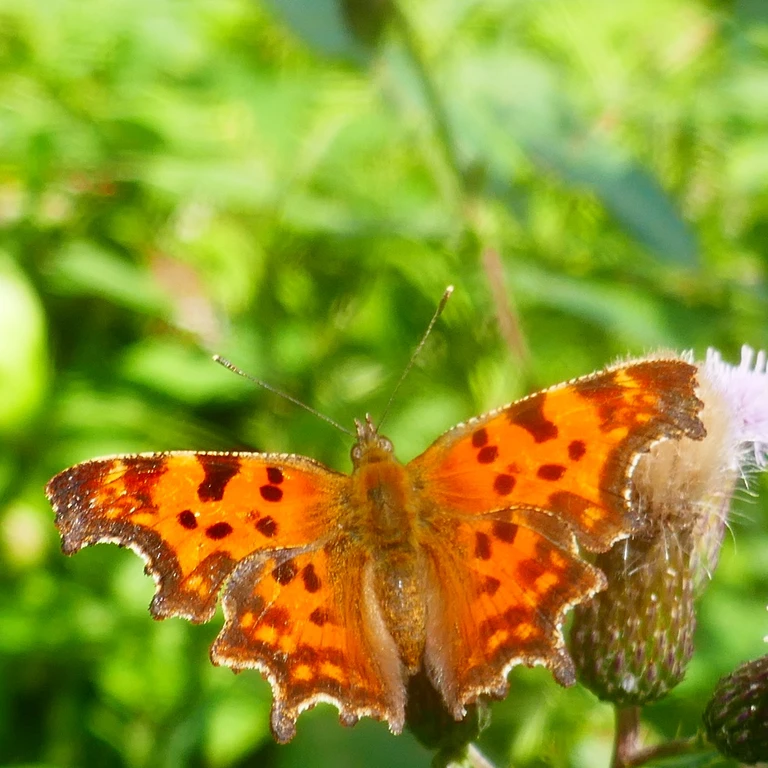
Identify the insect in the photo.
Polygonia c-album
